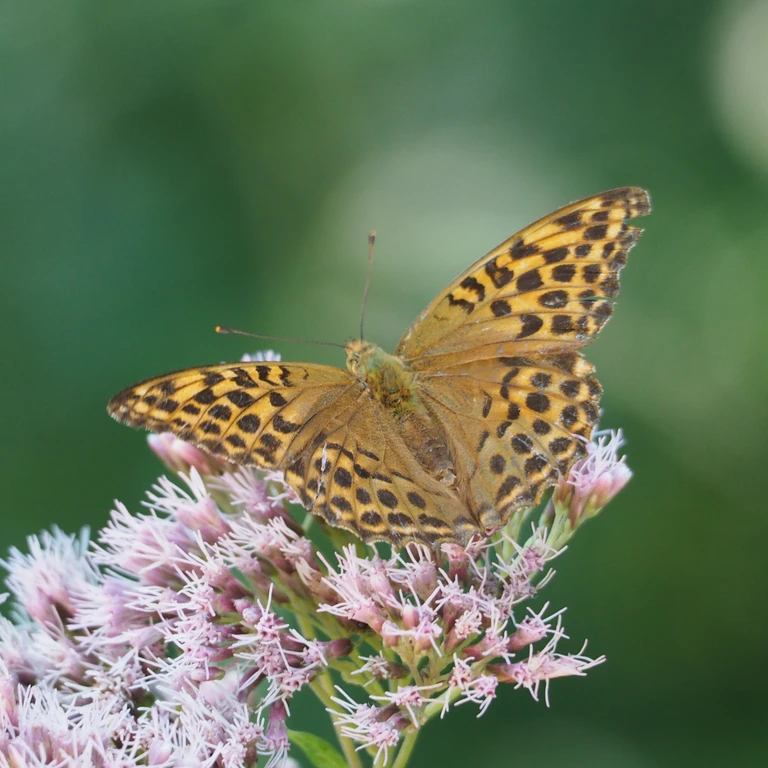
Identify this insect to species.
Argynnis paphia
